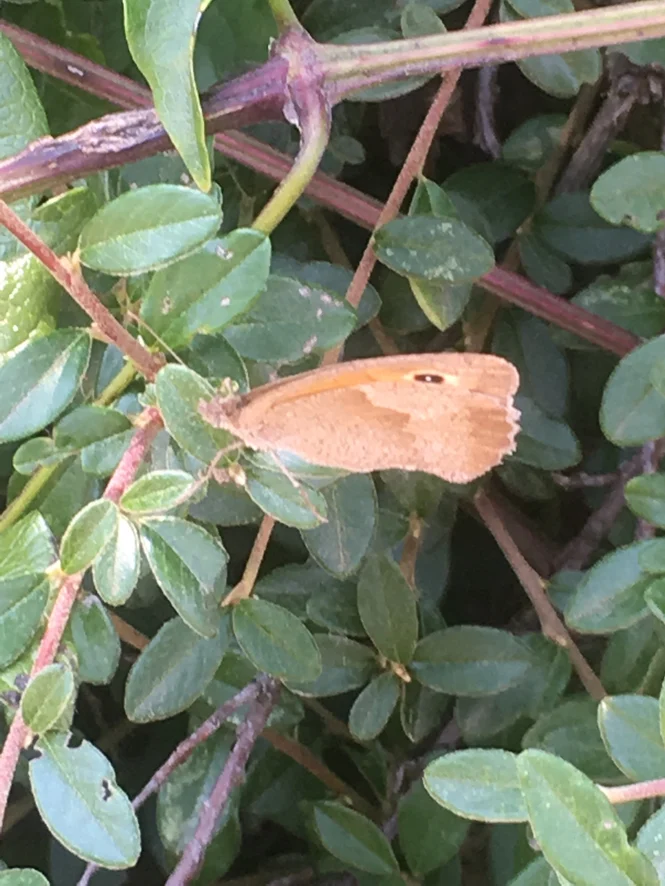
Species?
Maniola jurtina
